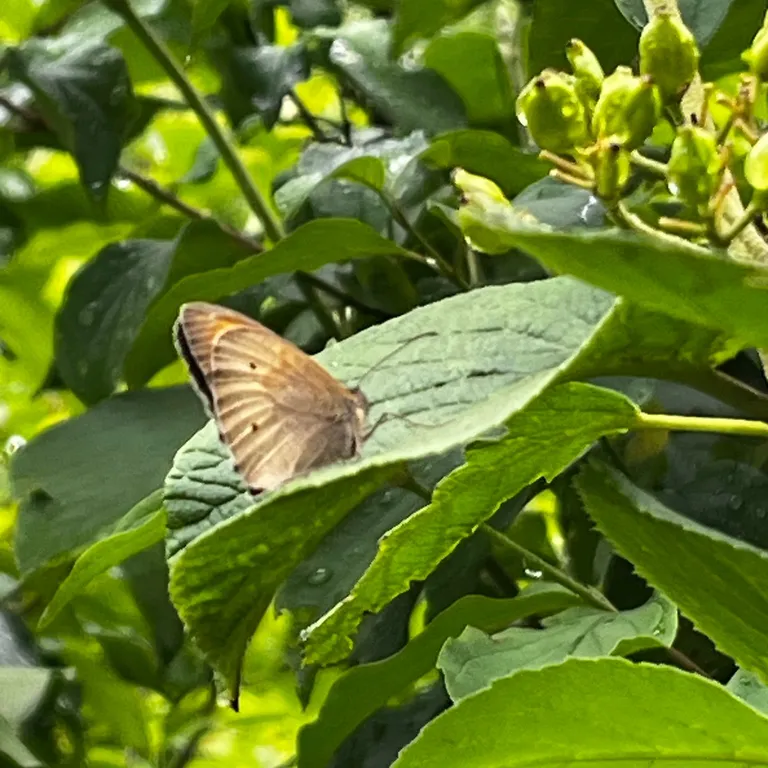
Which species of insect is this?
Maniola jurtina
